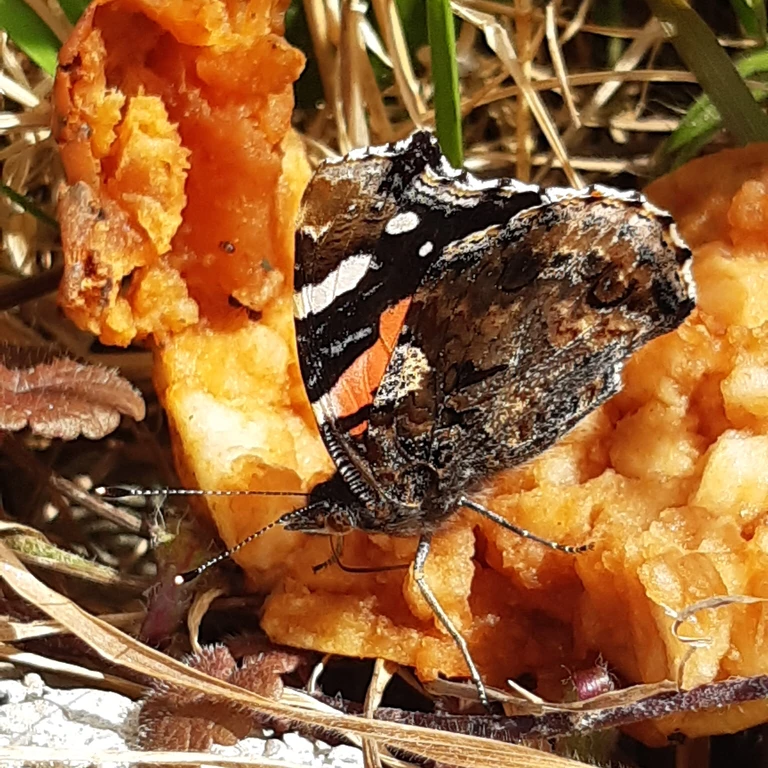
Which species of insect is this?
Vanessa atalanta
